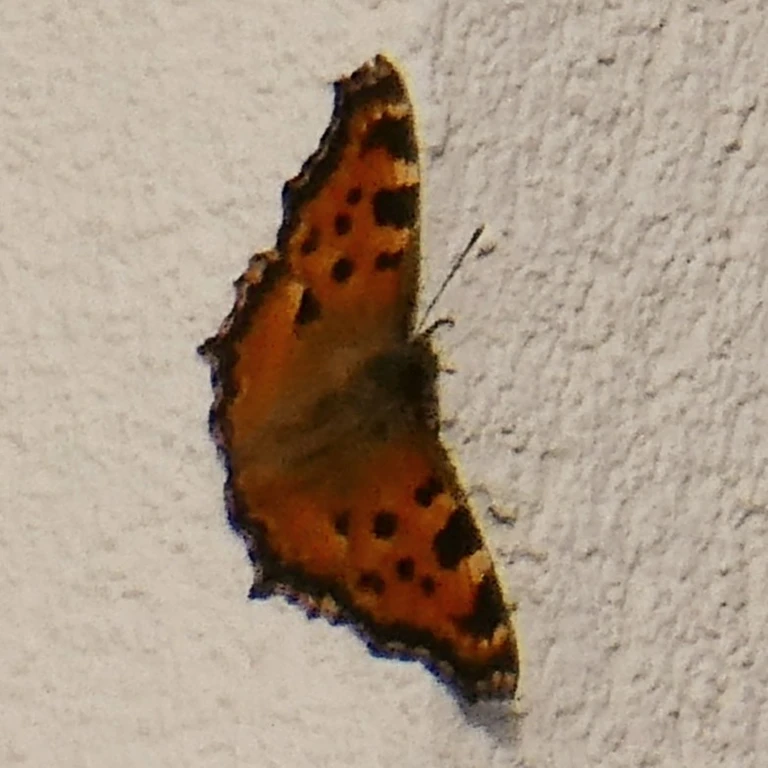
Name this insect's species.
Nymphalis polychloros
